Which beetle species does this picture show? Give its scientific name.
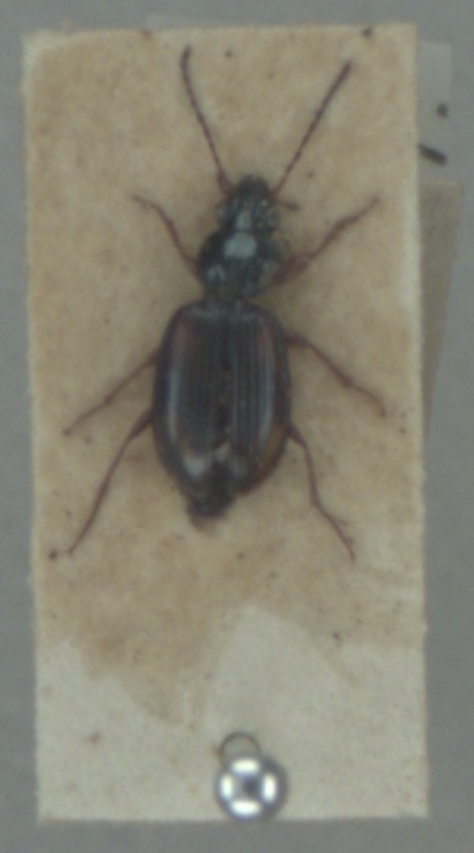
Bembidion tetracolum
